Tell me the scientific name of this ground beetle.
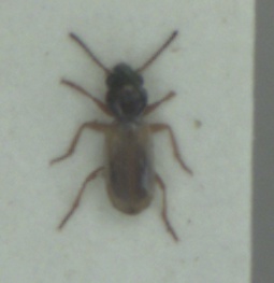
Bembidion laterale
